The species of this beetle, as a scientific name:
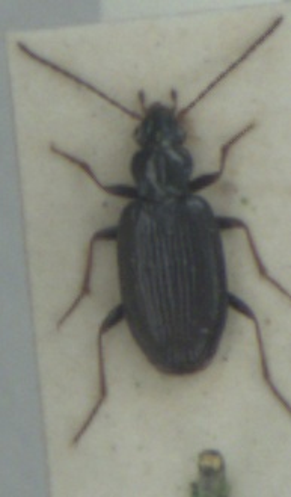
Bembidion atrocaeruleum
